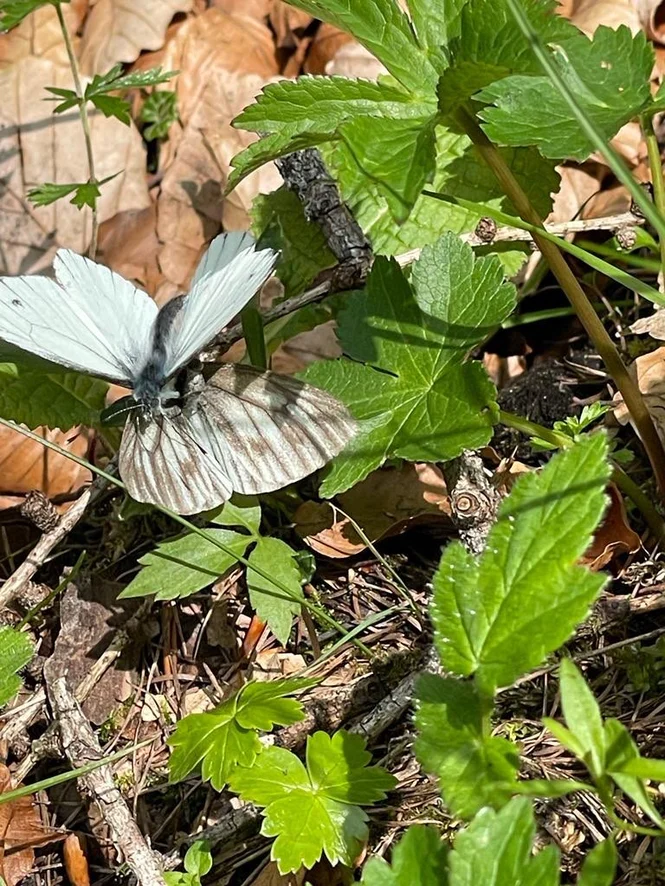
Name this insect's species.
Pieris bryoniae
